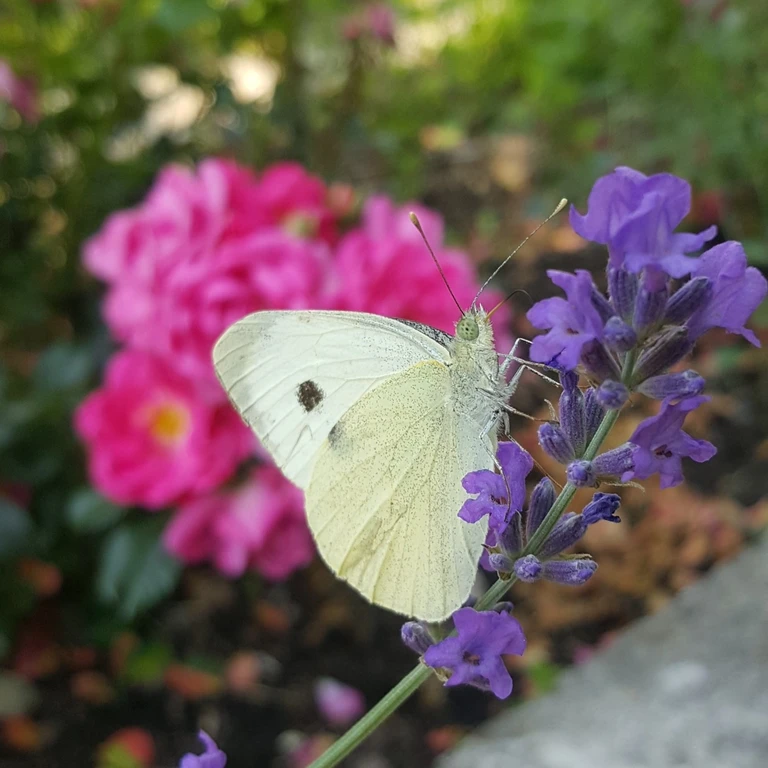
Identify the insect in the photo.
Pieris brassicae
